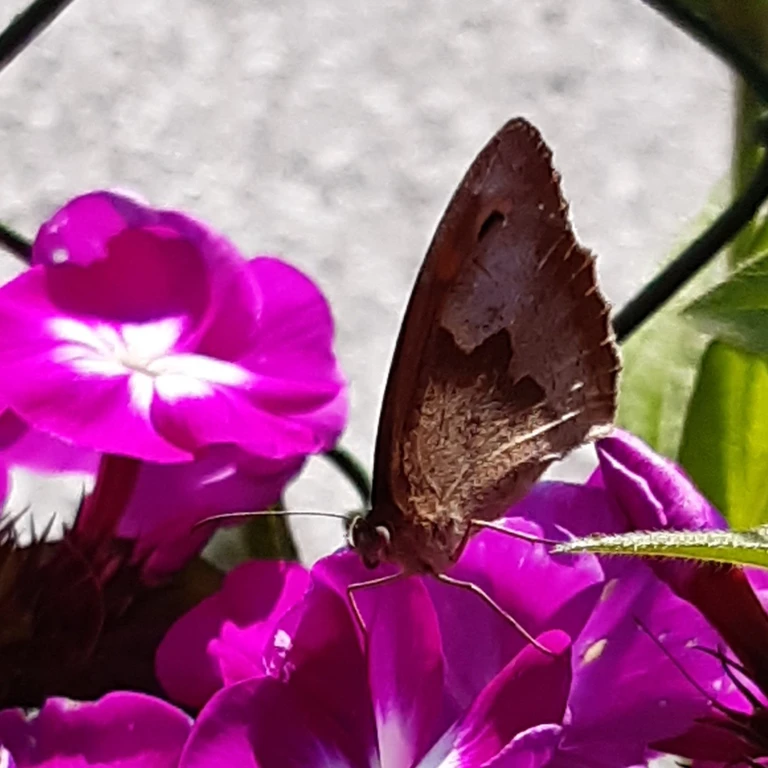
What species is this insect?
Maniola jurtina
